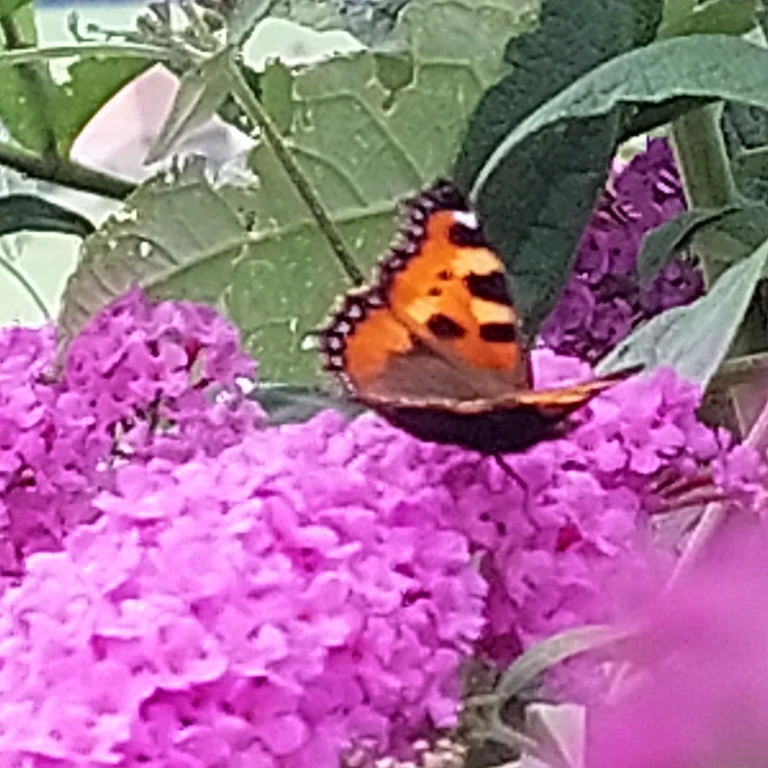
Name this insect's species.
Aglais urticae
